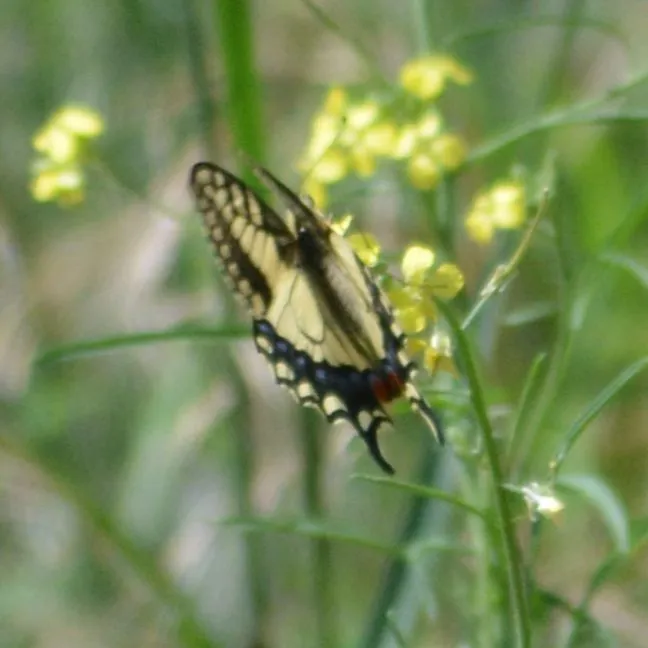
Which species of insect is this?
Papilio machaon
